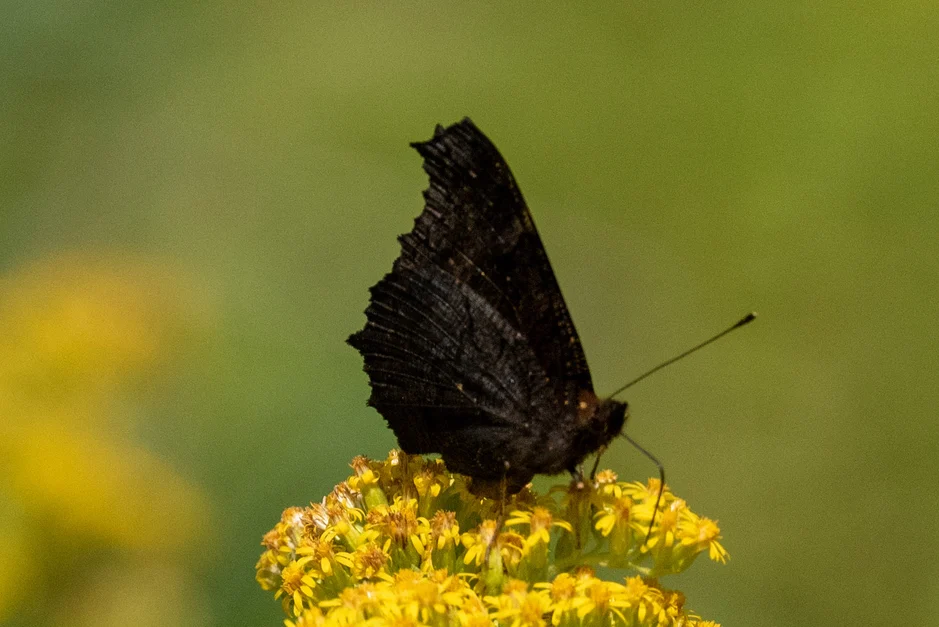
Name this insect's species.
Aglais io
